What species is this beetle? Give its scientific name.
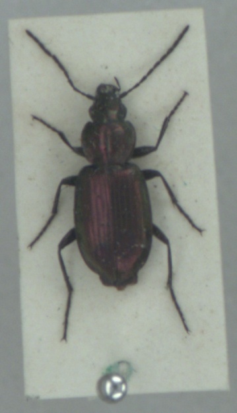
Agonum ericeti
